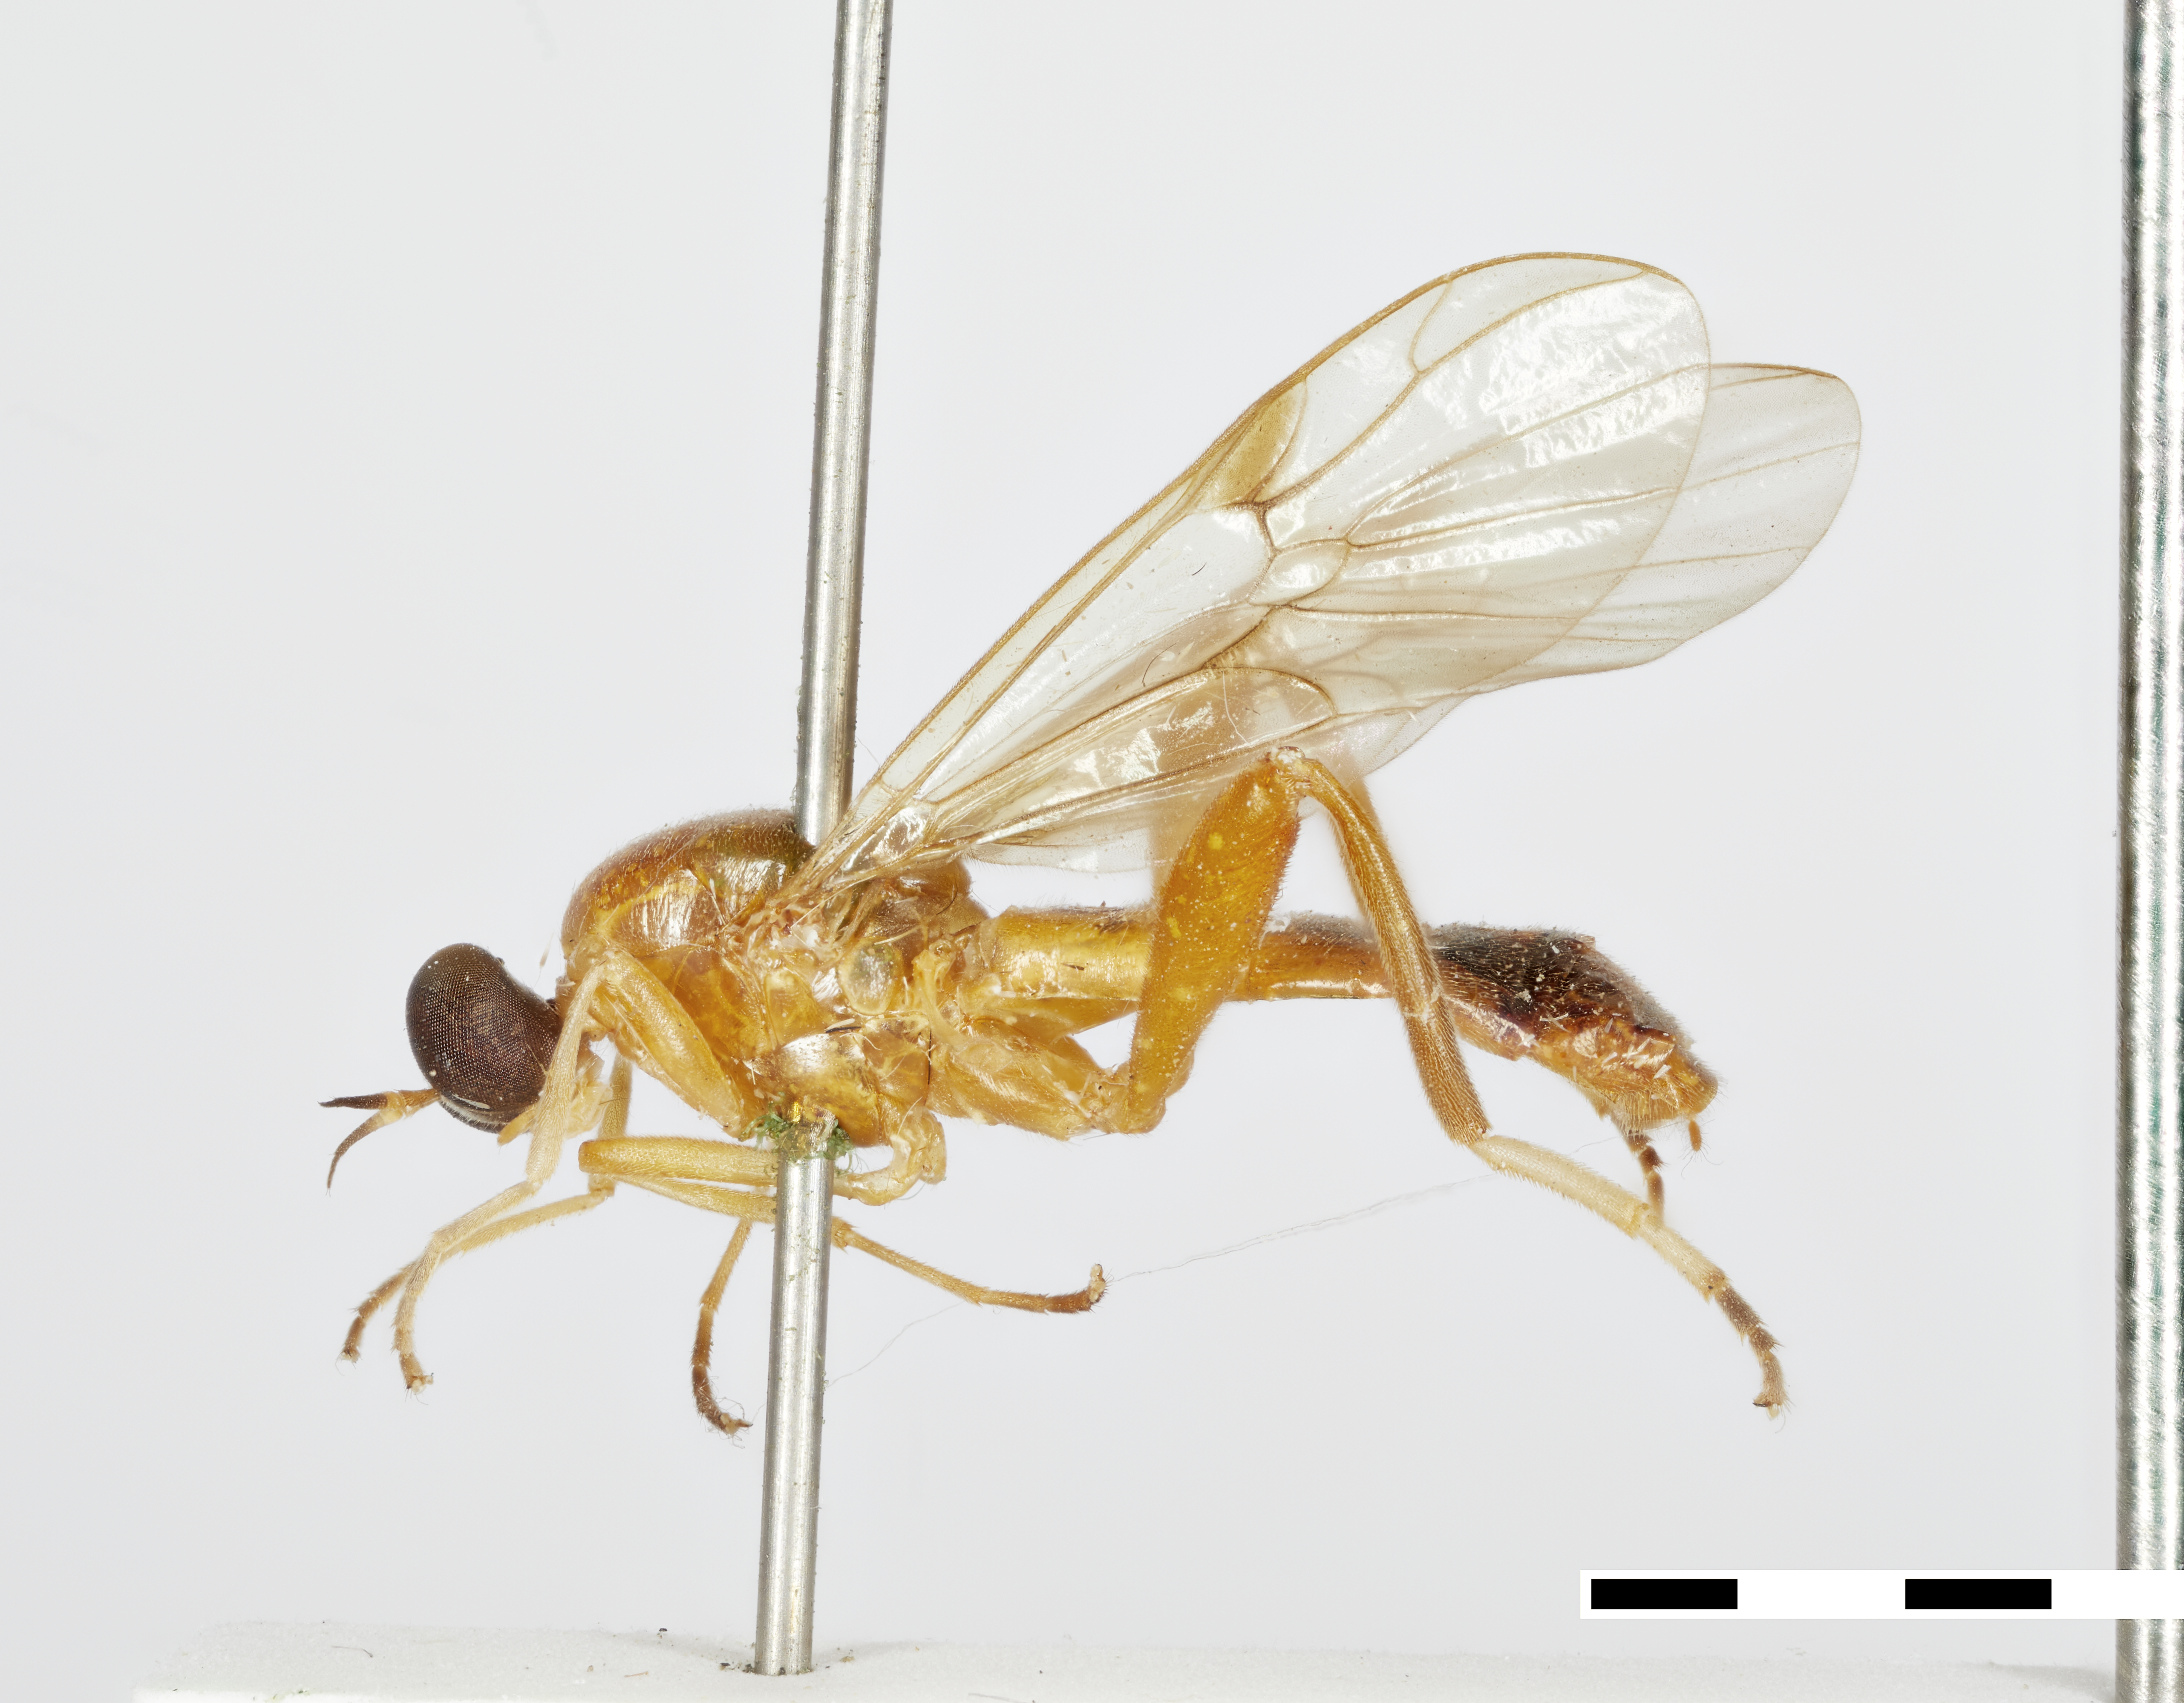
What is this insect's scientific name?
Macromeracis reedi
